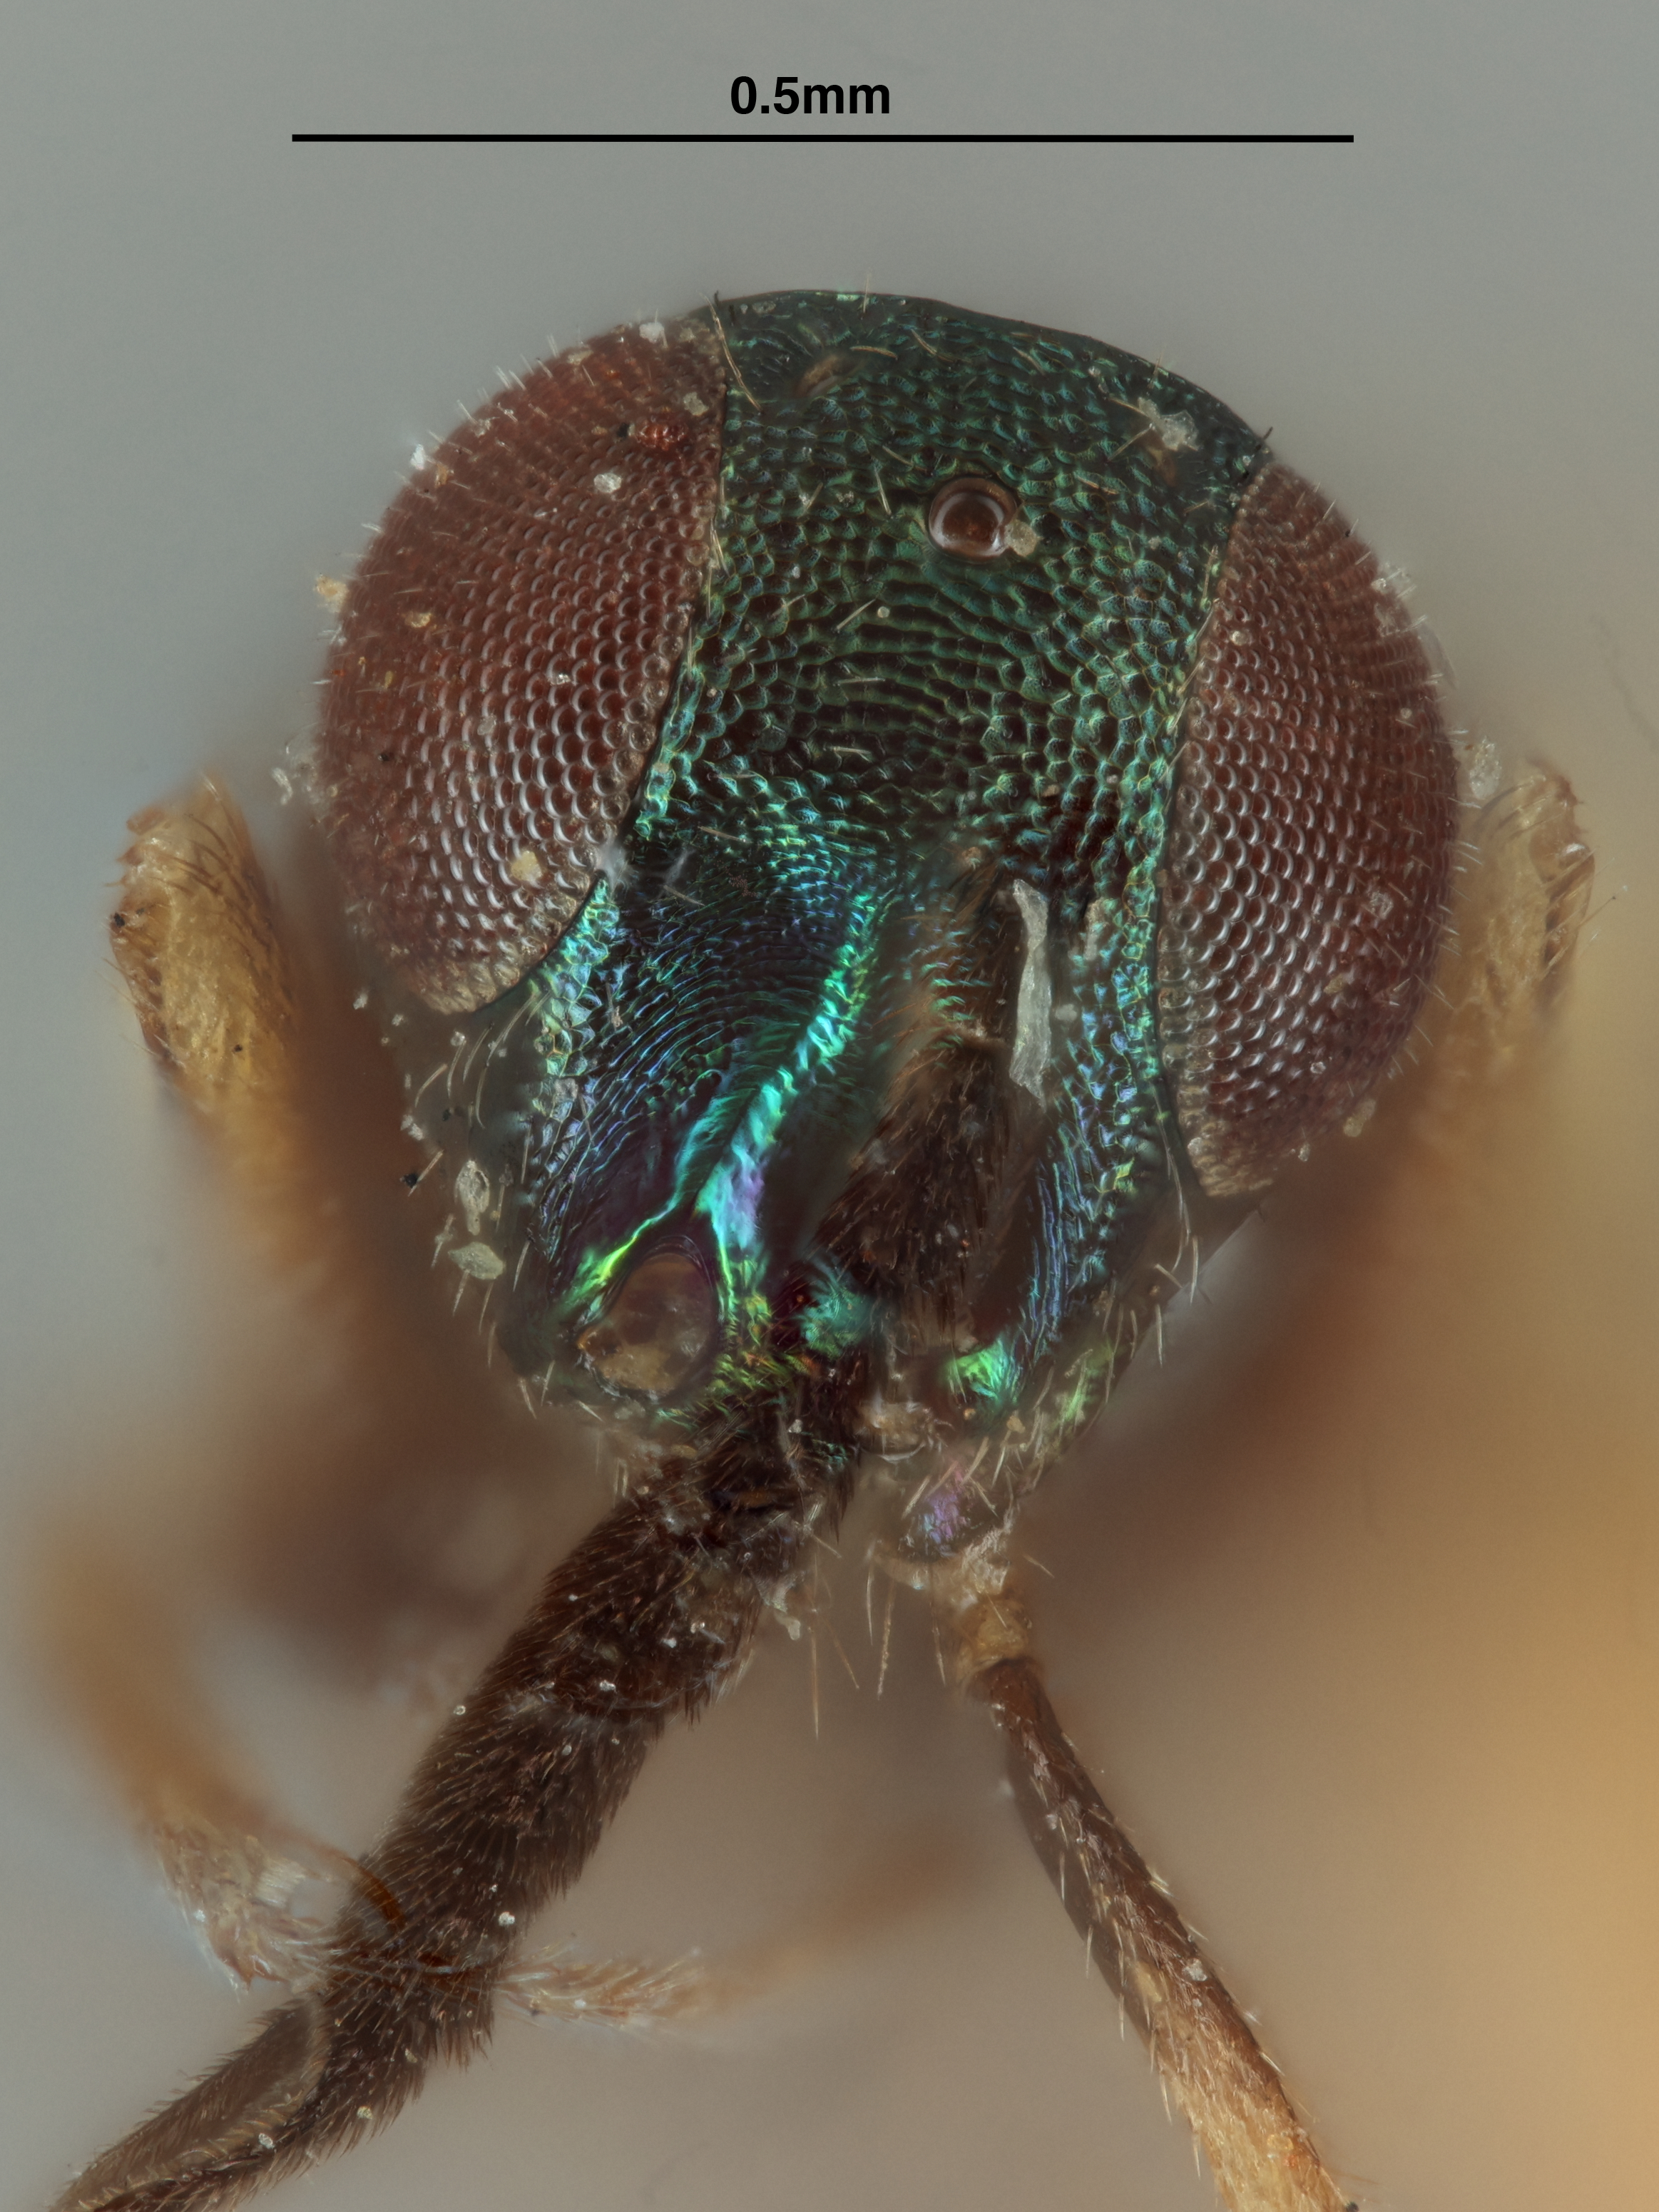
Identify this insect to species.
Anarhopus sydneyensis
